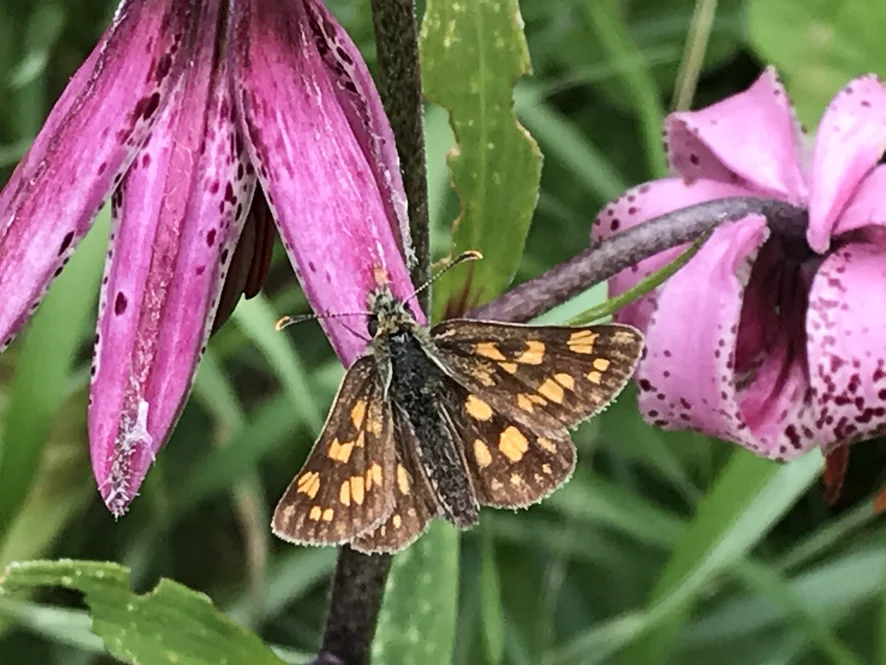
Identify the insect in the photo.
Carterocephalus palaemon
